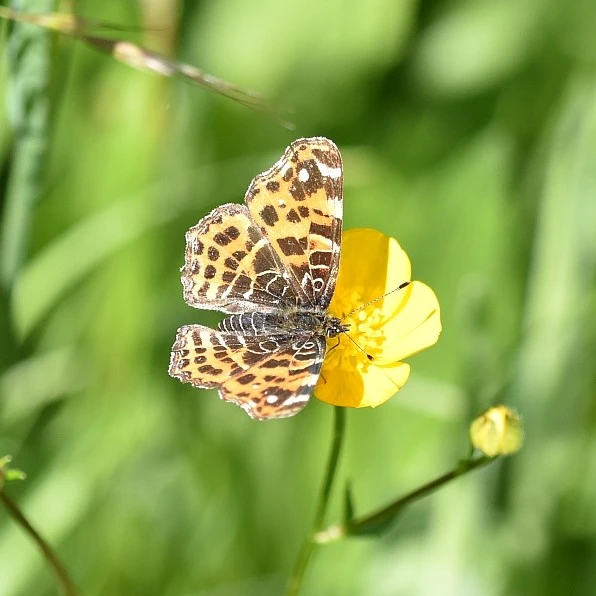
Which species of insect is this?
Araschnia levana
